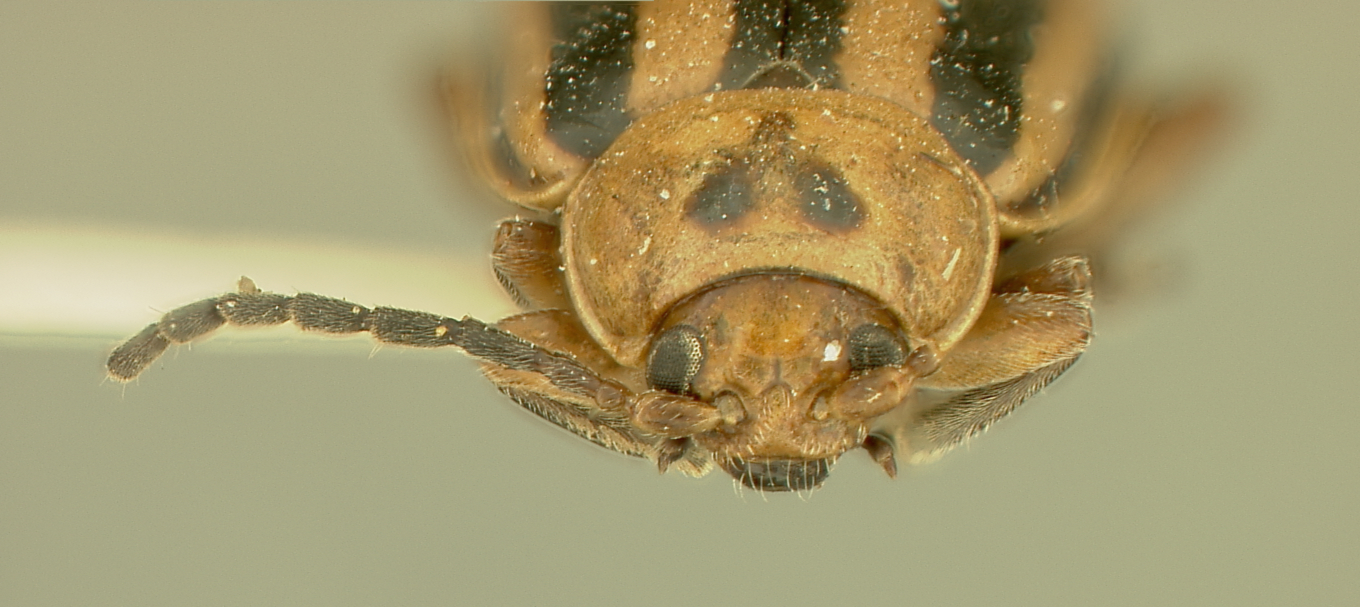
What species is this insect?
Disonycha lodingi
